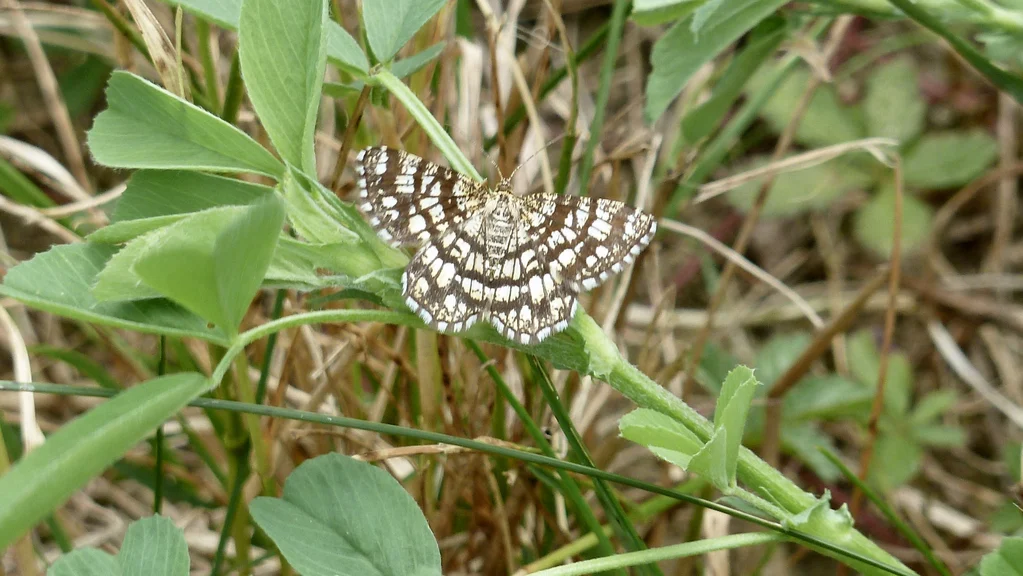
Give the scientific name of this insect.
Chiasmia clathrata
